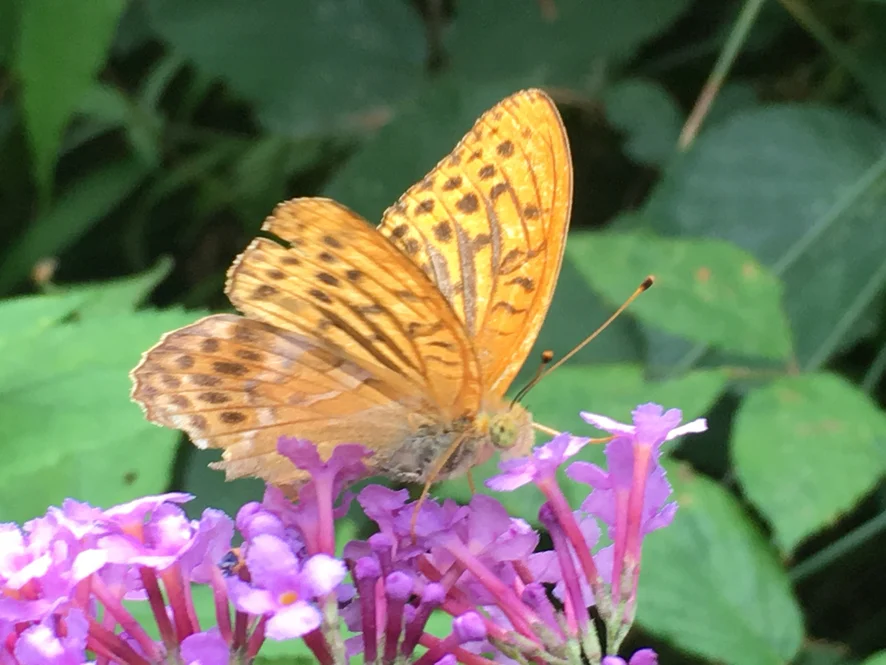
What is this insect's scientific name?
Argynnis paphia
